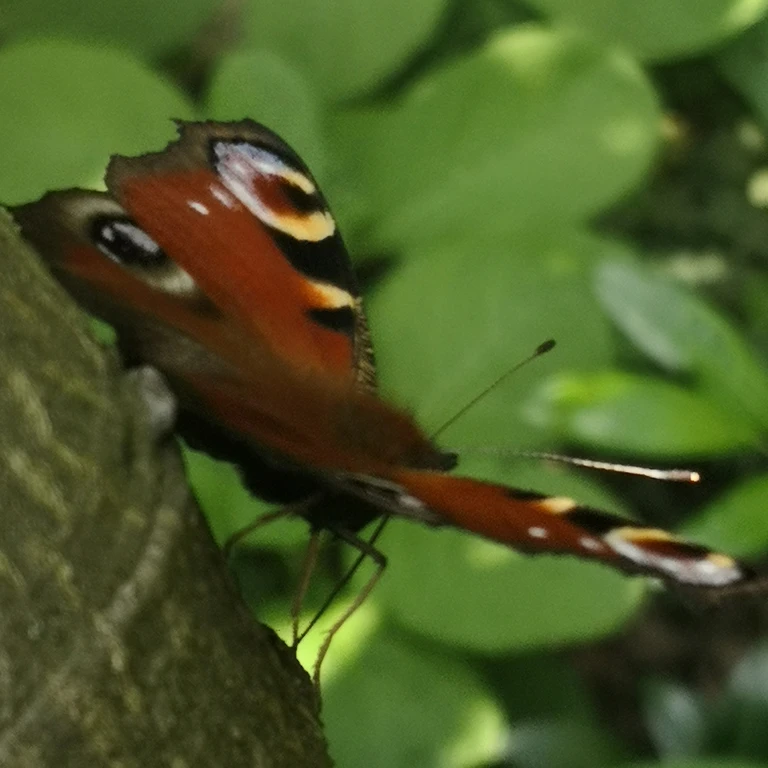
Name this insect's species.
Aglais io
